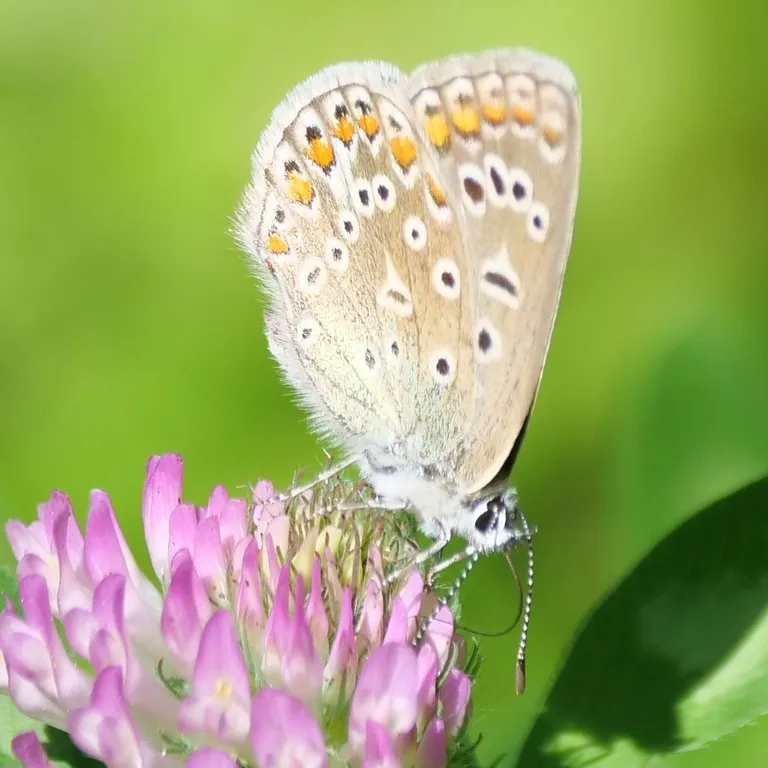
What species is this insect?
Polyommatus icarus
